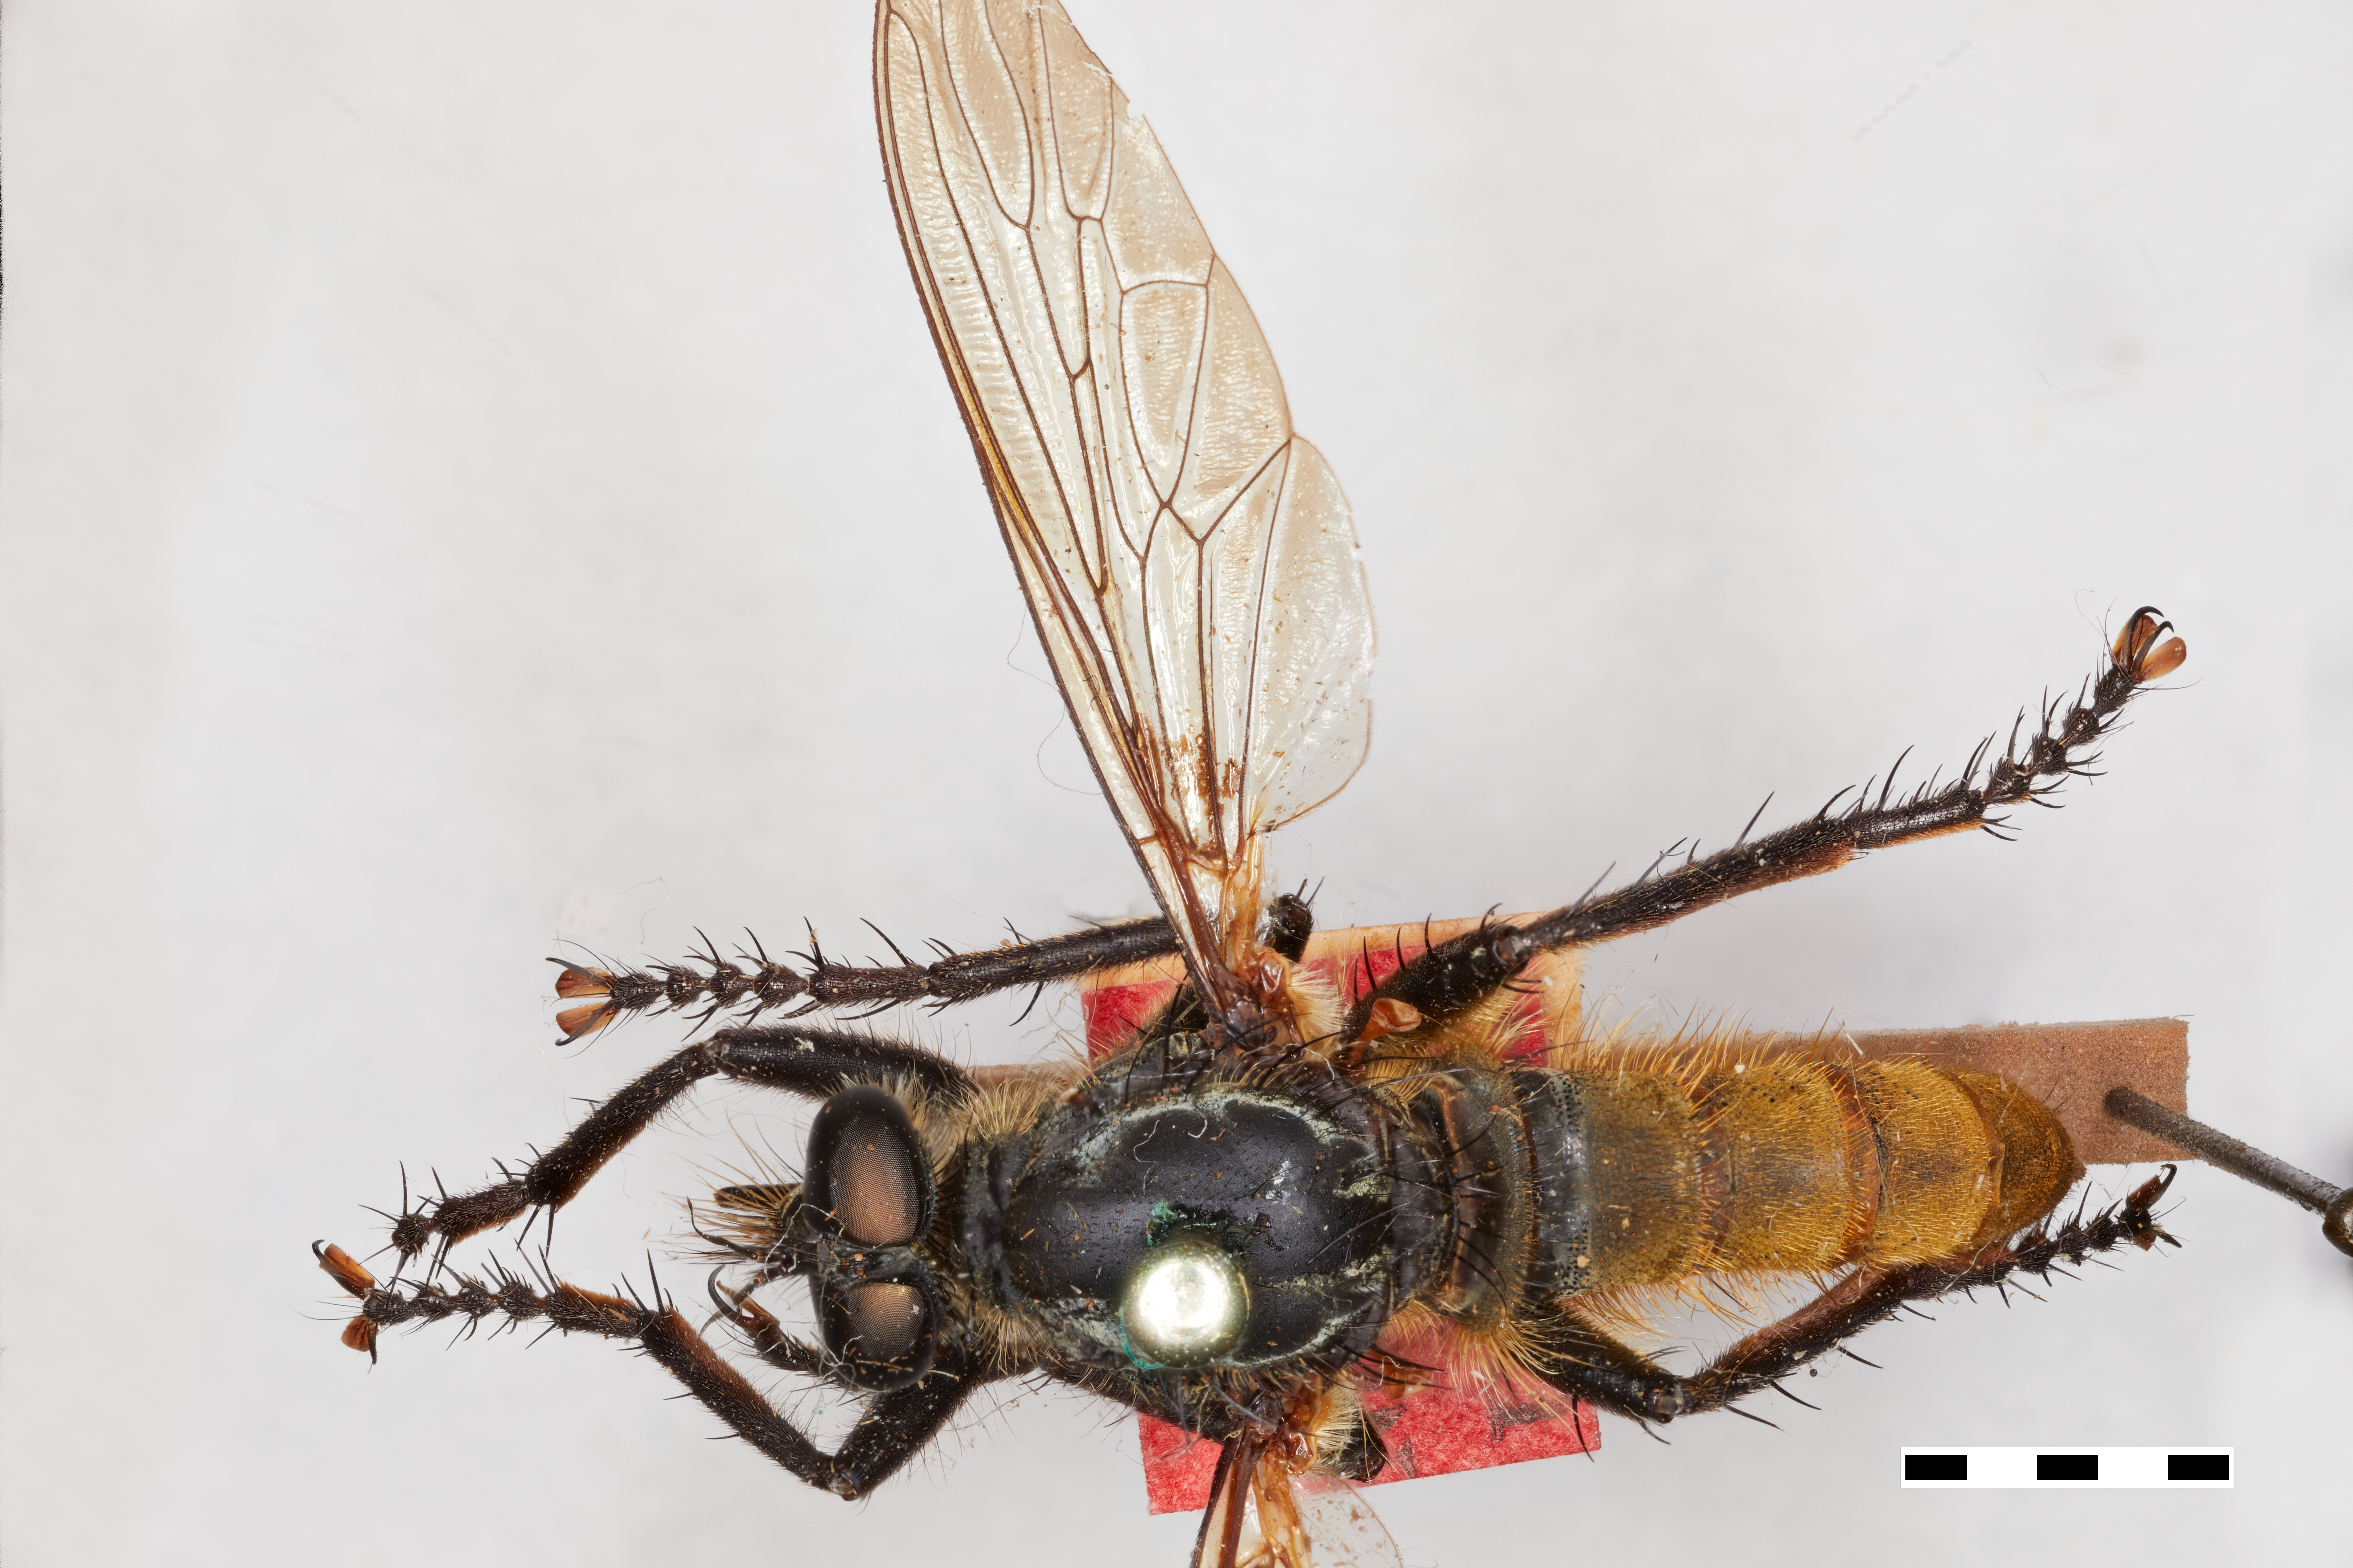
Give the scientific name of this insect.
Asilus scutellaris
